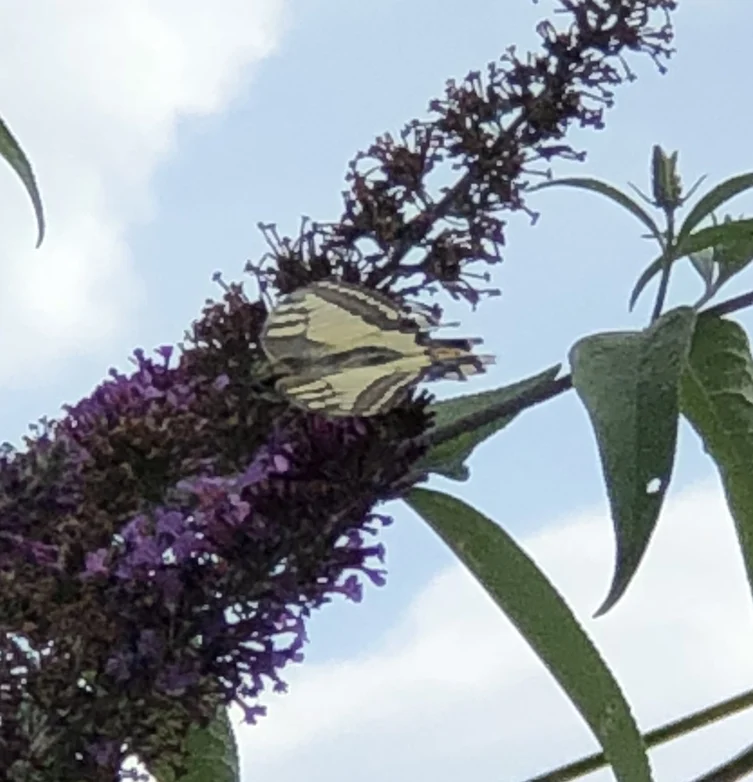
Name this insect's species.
Papilio machaon
